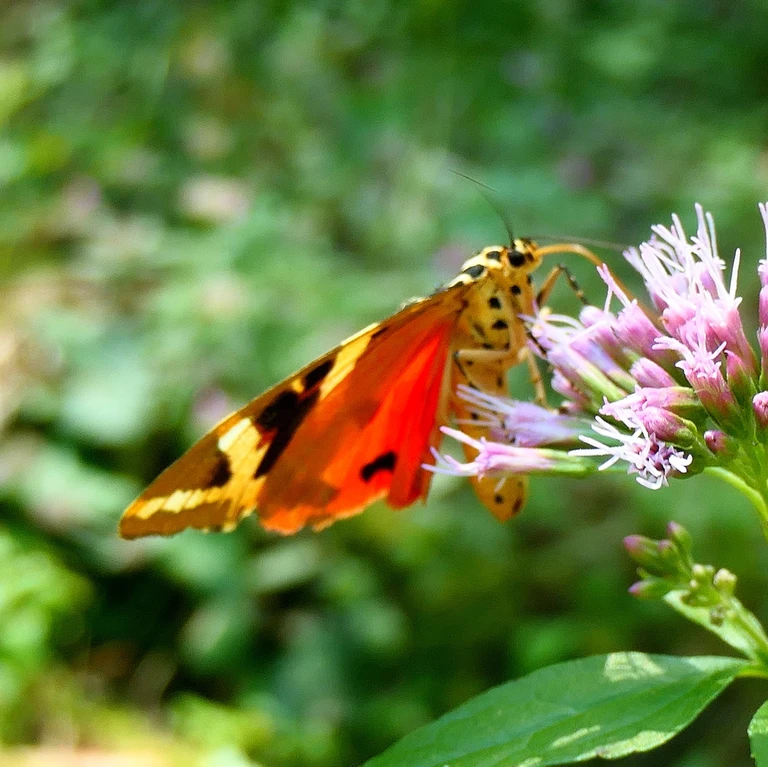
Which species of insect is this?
Euplagia quadripunctaria
